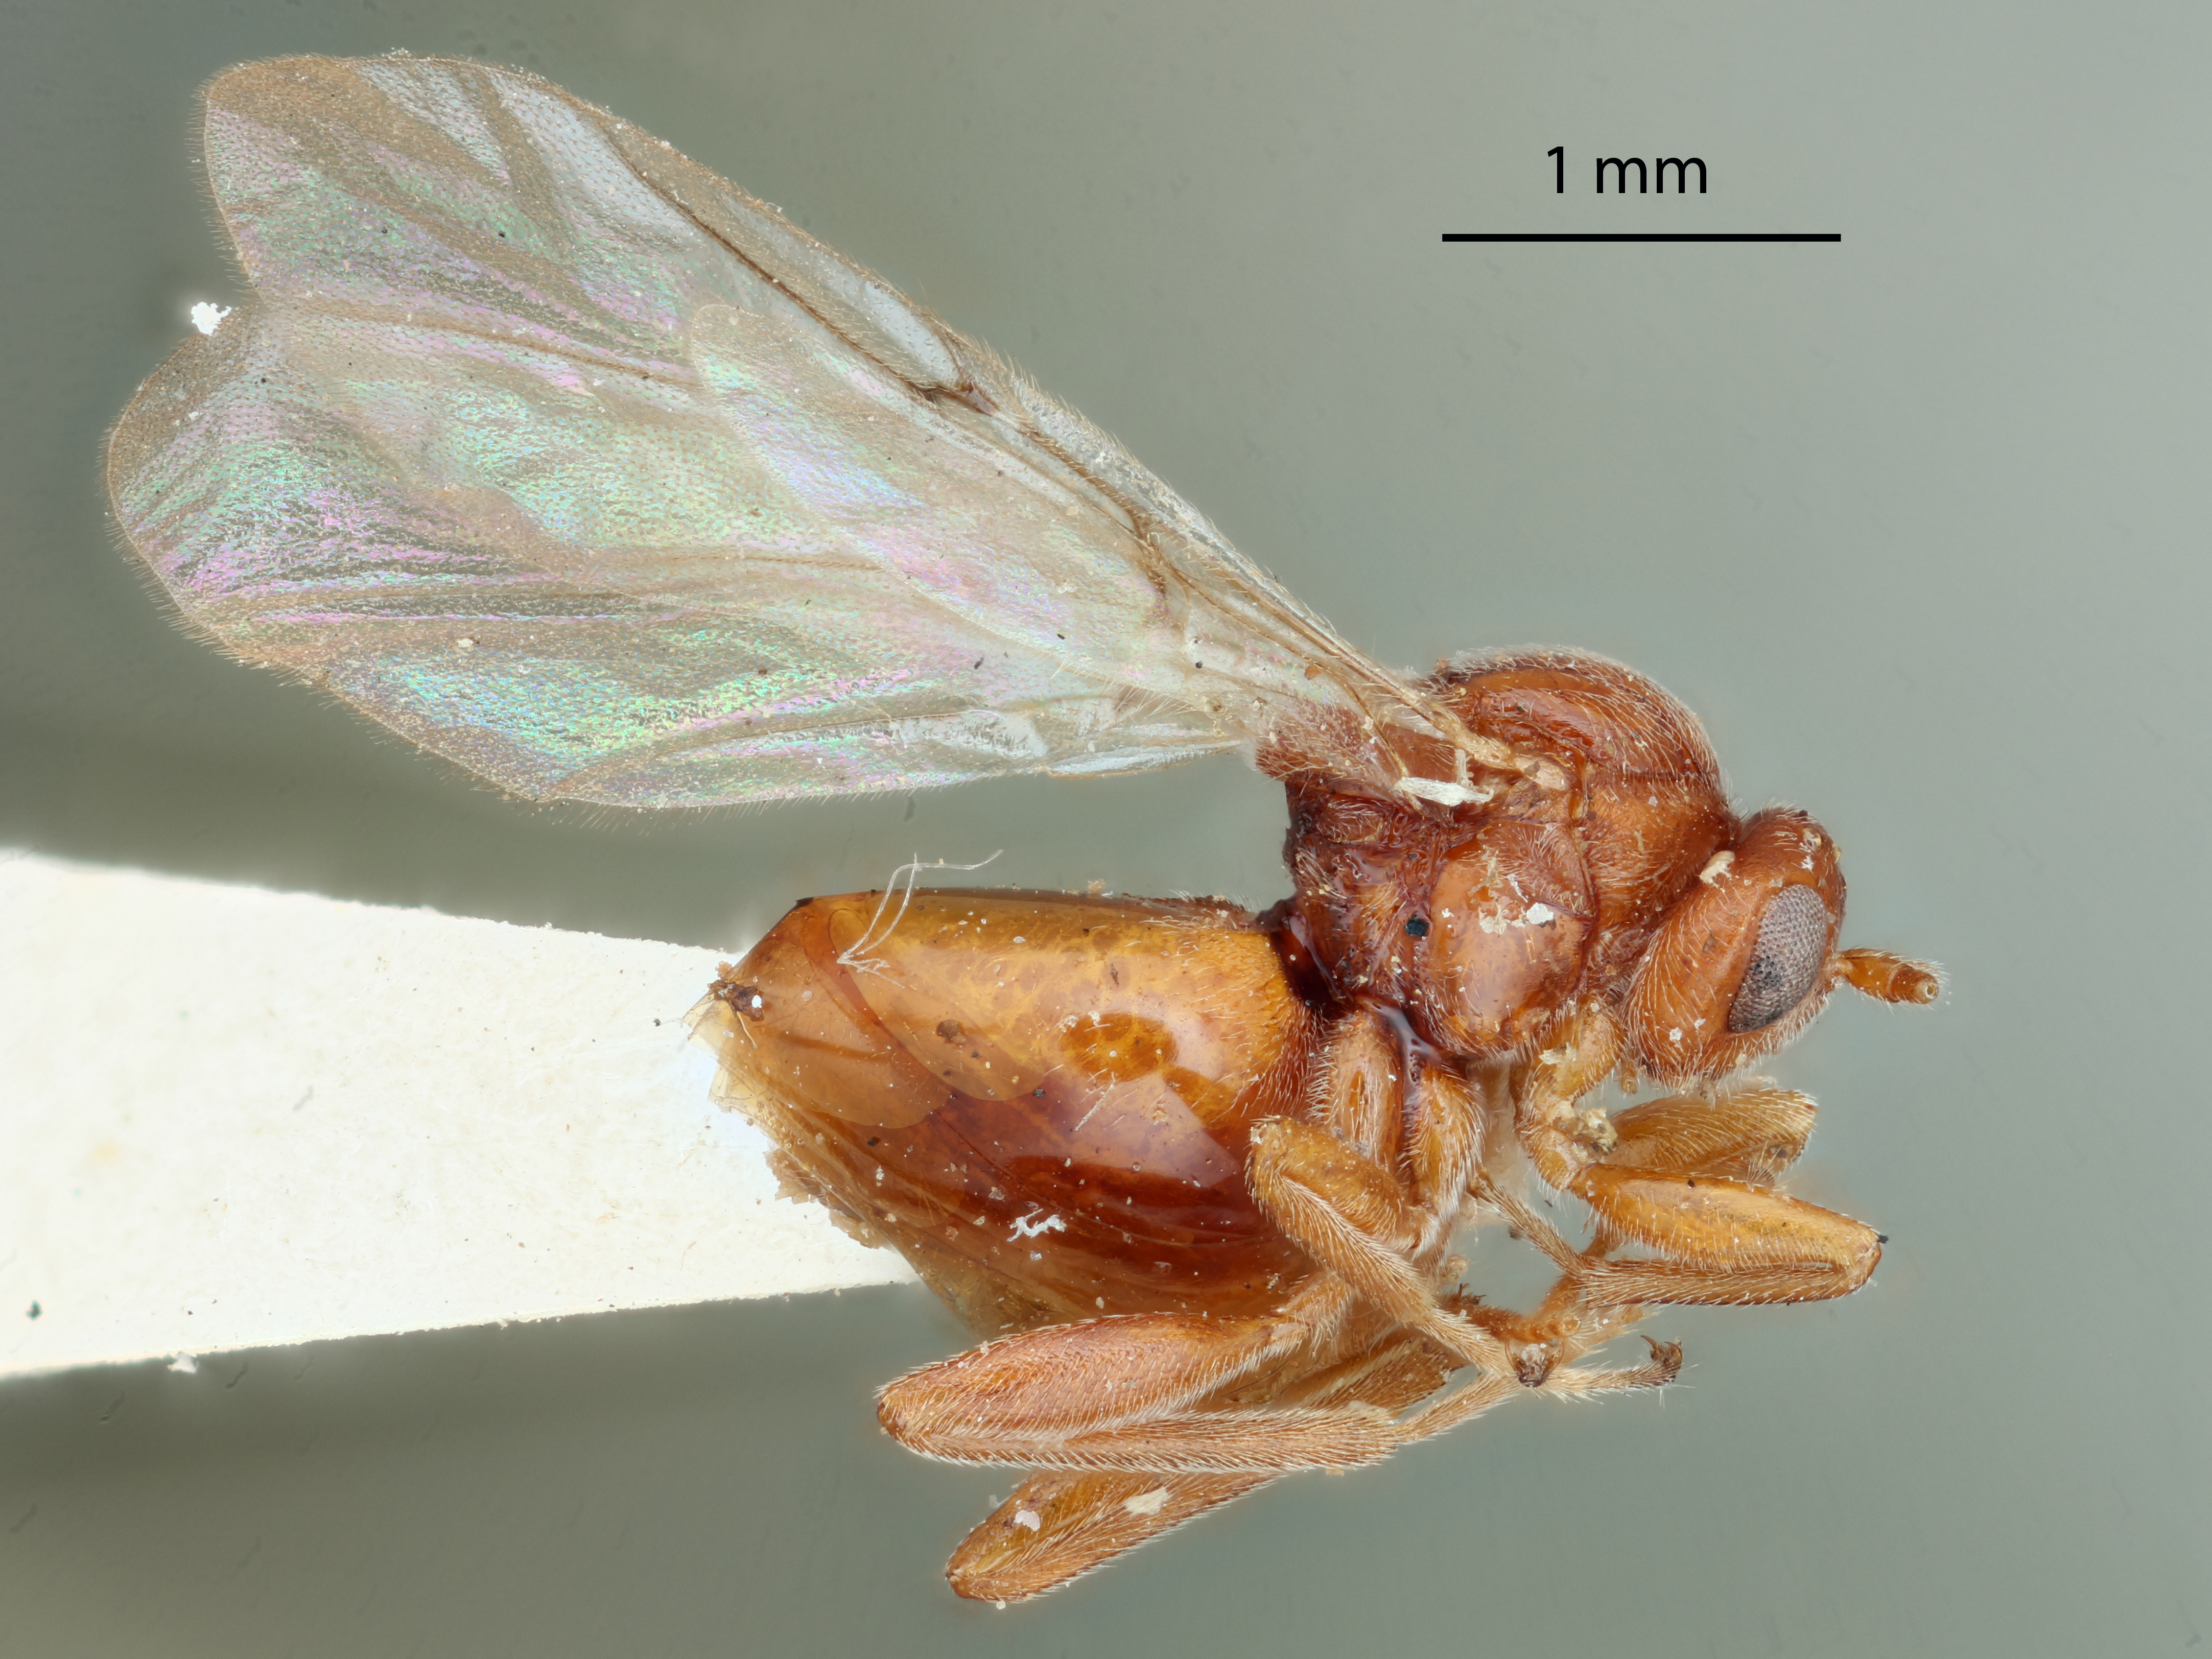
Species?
Callirhytis vaccinifoliae
